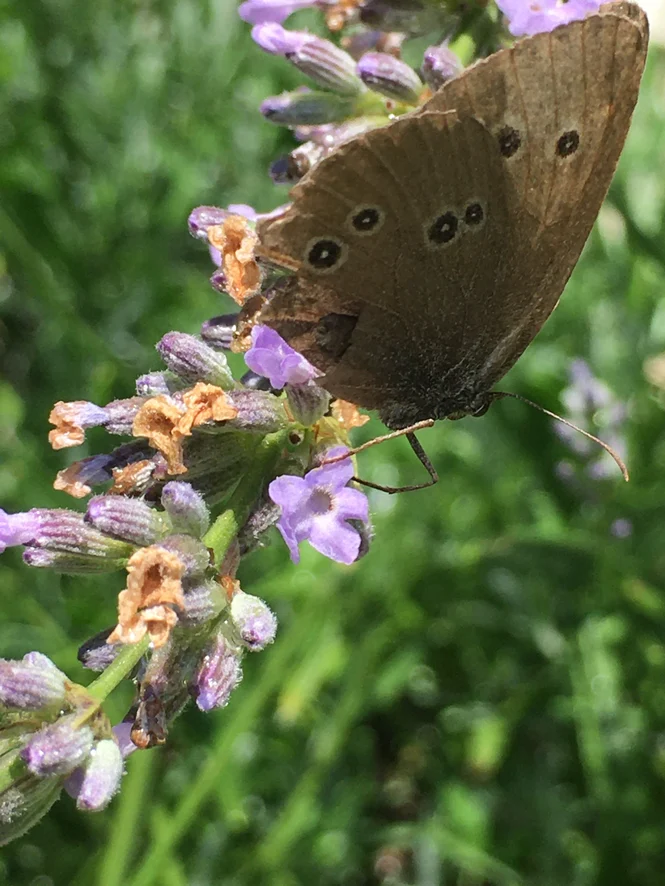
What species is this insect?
Aphantopus hyperantus
